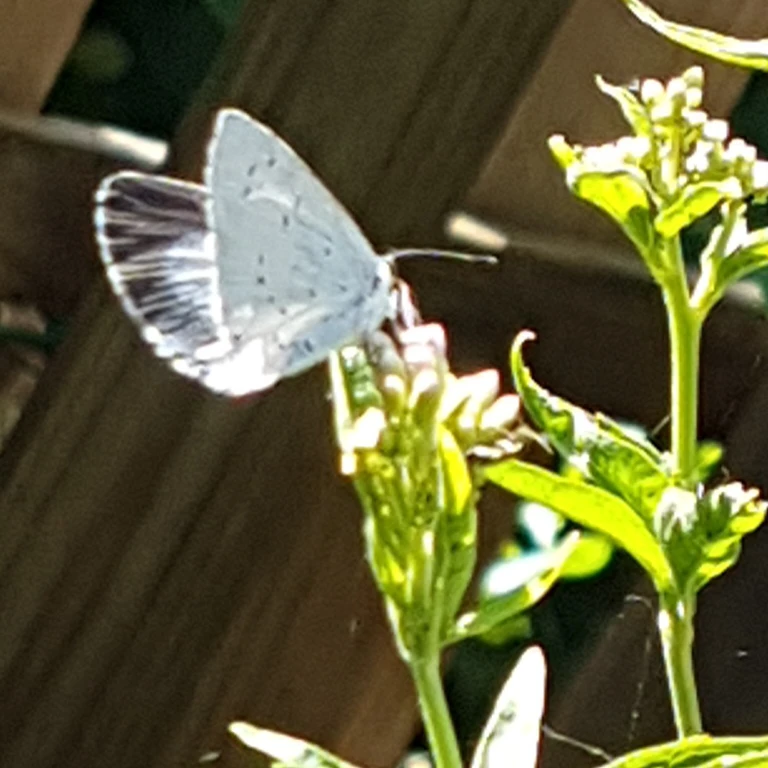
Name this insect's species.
Celastrina argiolus
